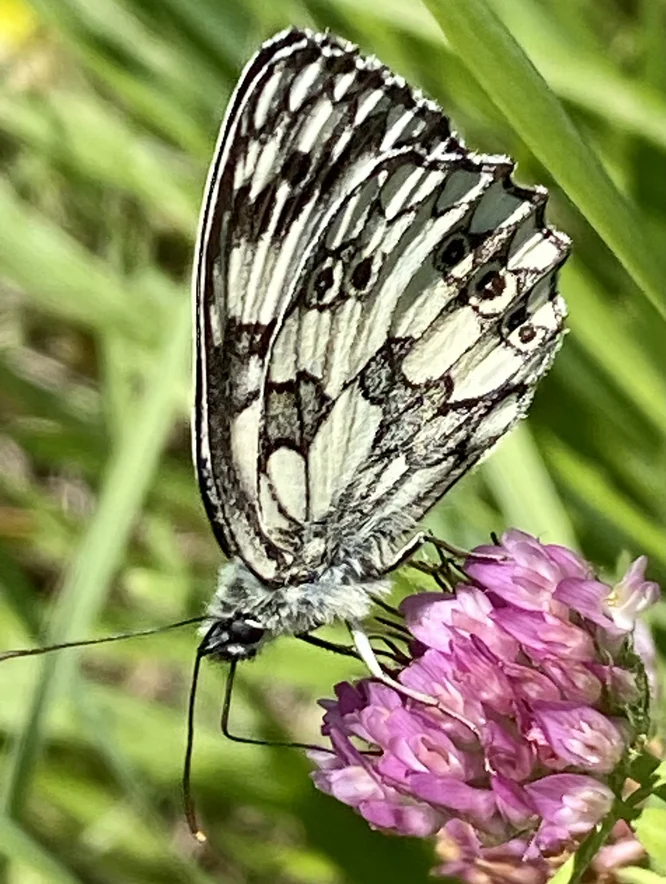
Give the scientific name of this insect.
Melanargia galathea
